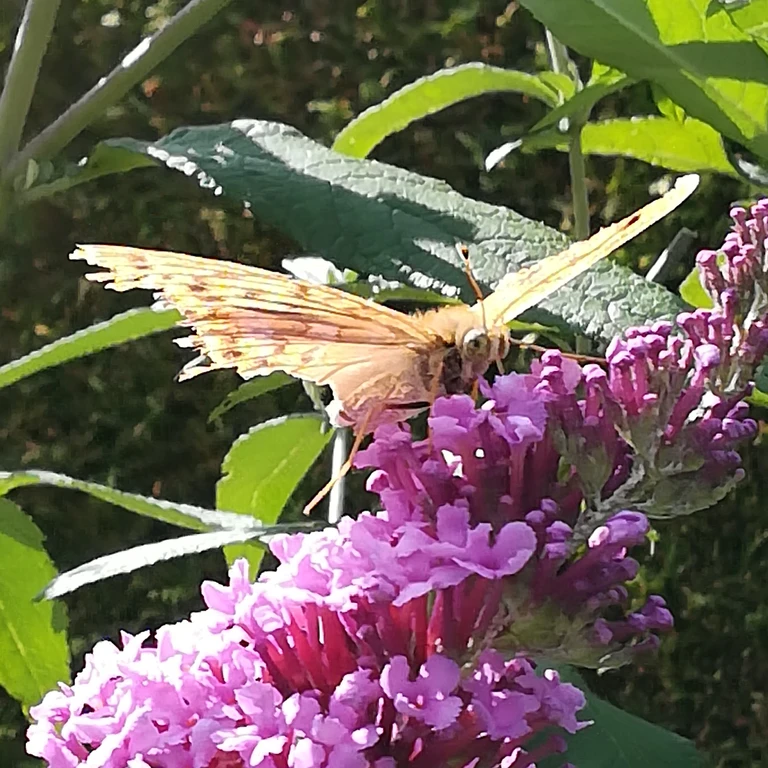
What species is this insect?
Argynnis paphia
